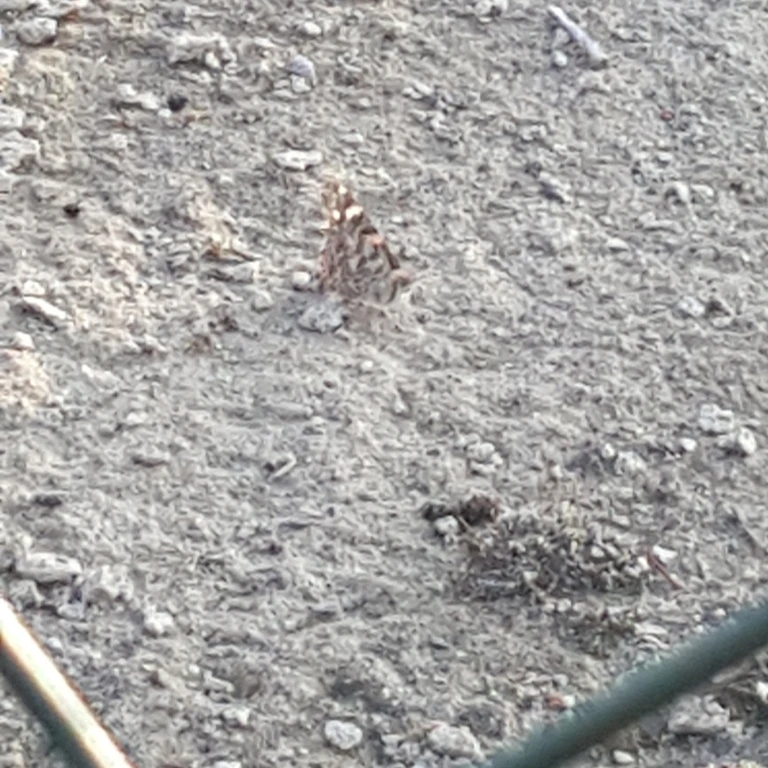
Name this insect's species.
Vanessa cardui
